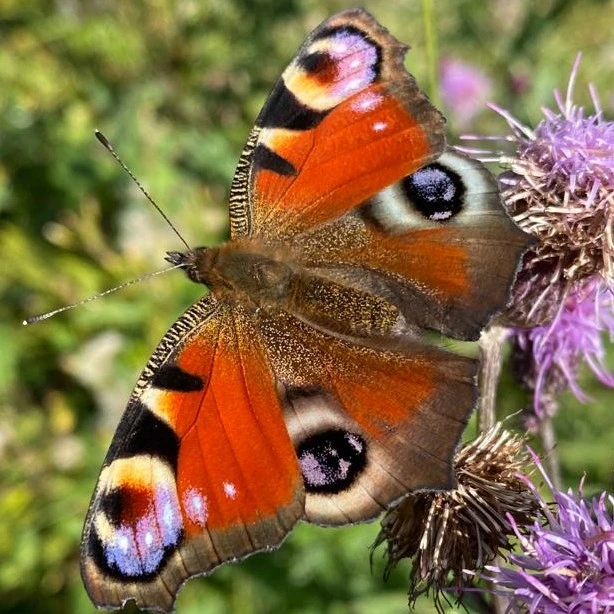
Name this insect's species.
Aglais io
